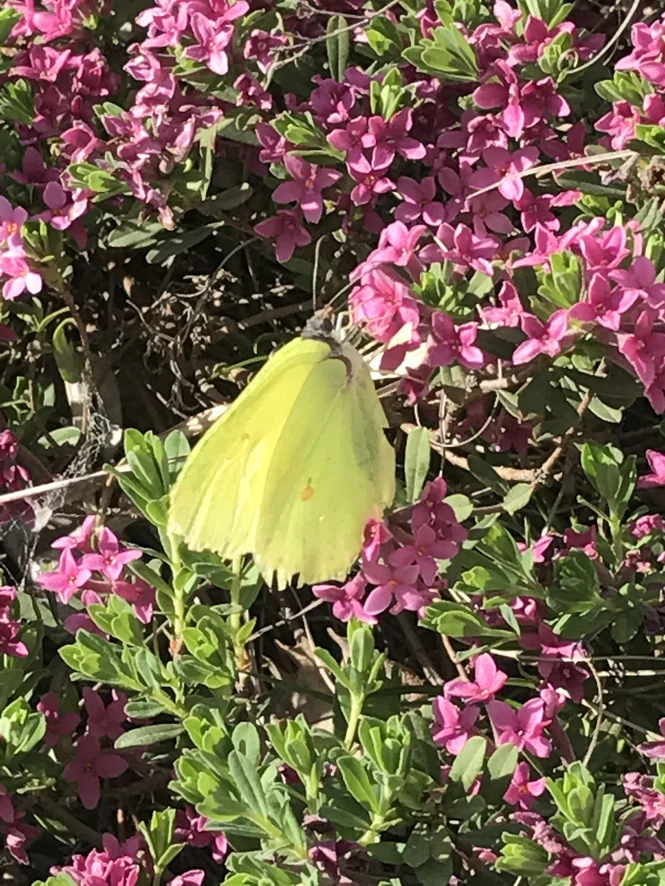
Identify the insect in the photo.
Gonepteryx rhamni
